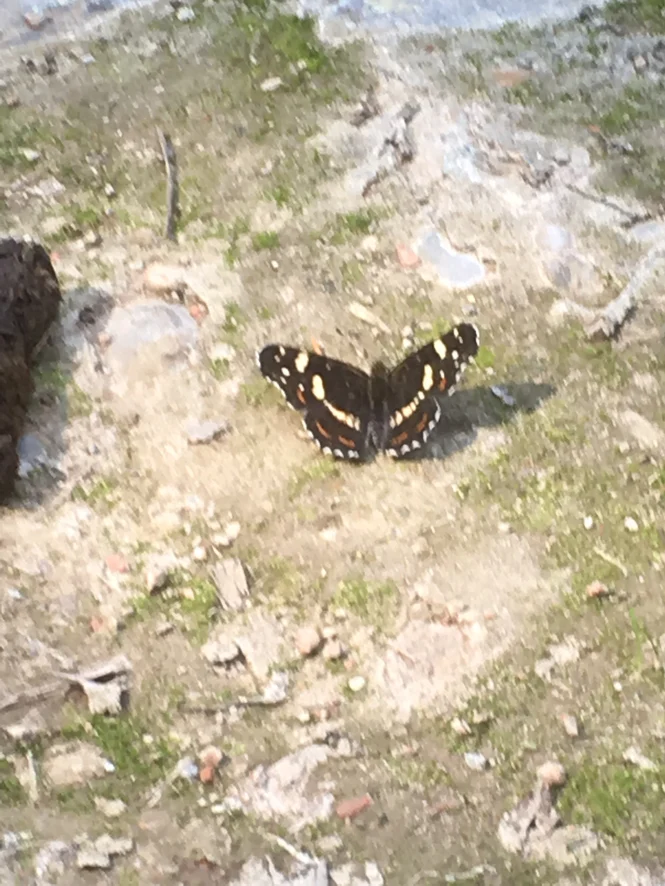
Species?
Araschnia levana
